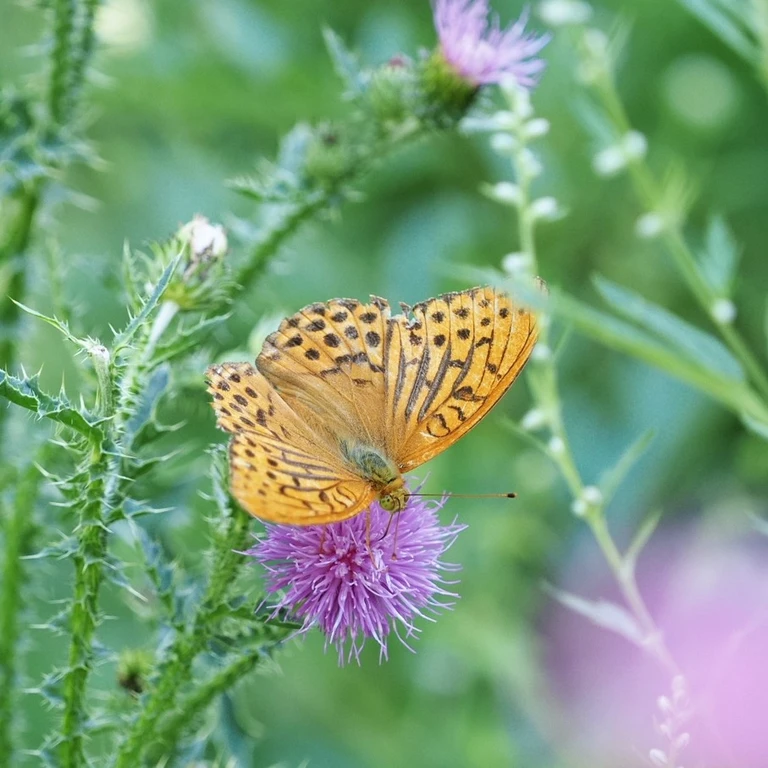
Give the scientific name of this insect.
Argynnis paphia
